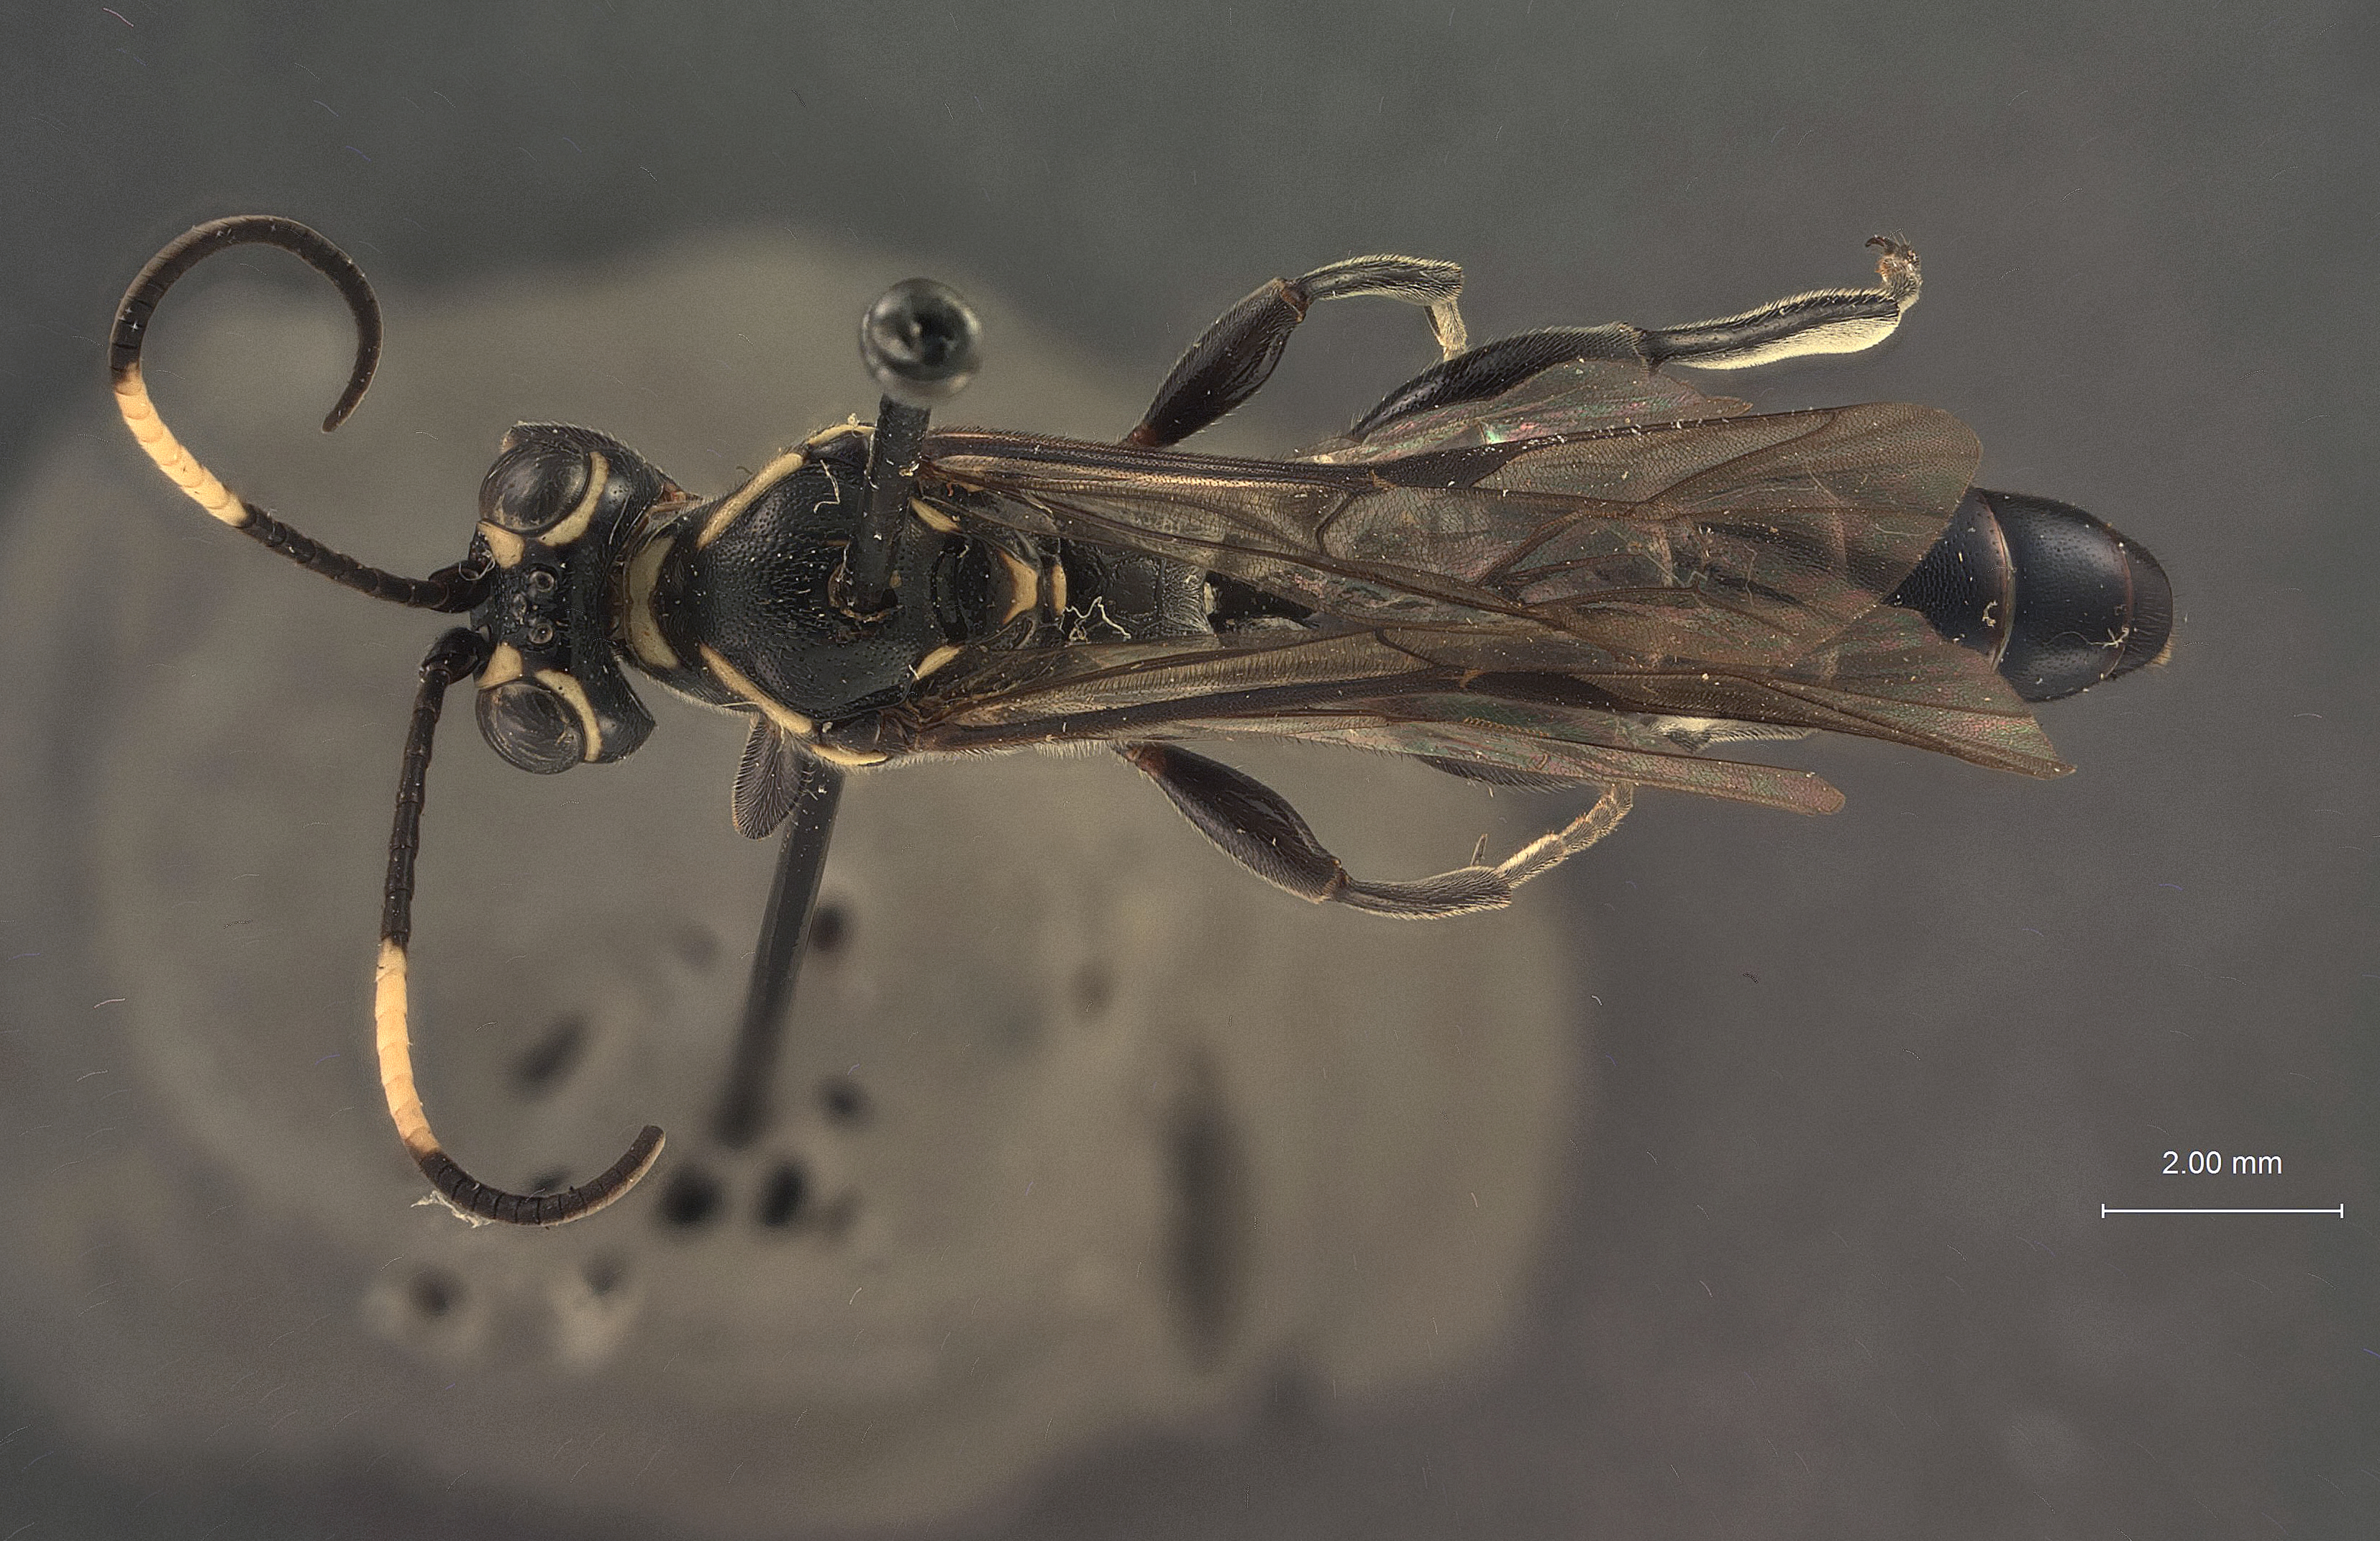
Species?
Coelichneumon punctifer
